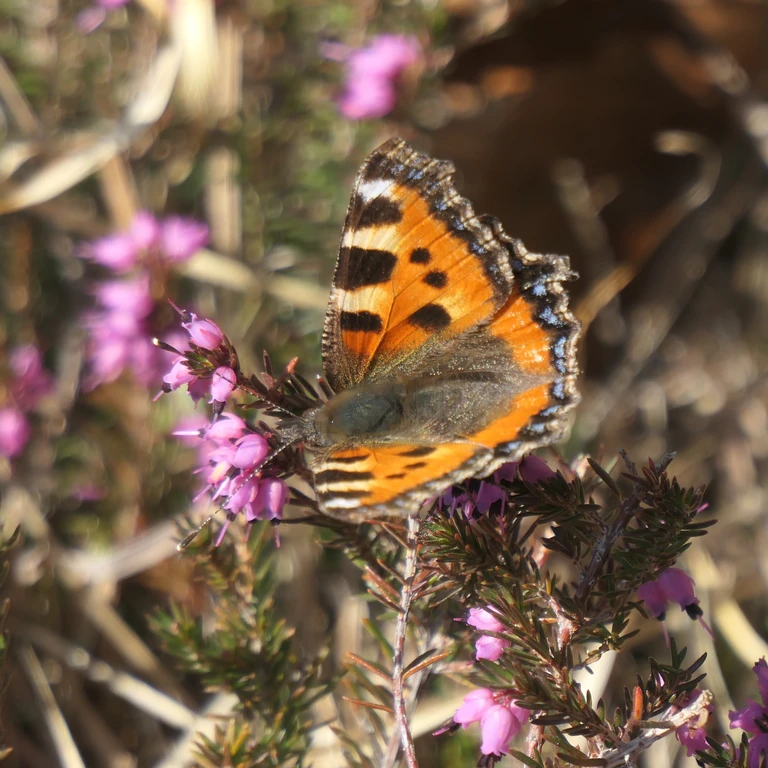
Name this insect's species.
Aglais urticae
